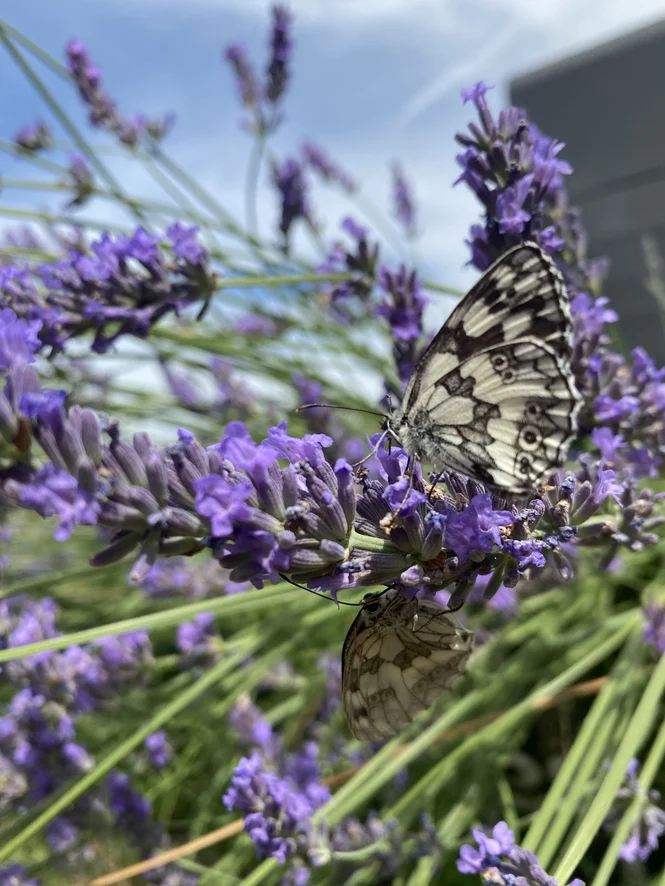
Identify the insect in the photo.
Melanargia galathea
